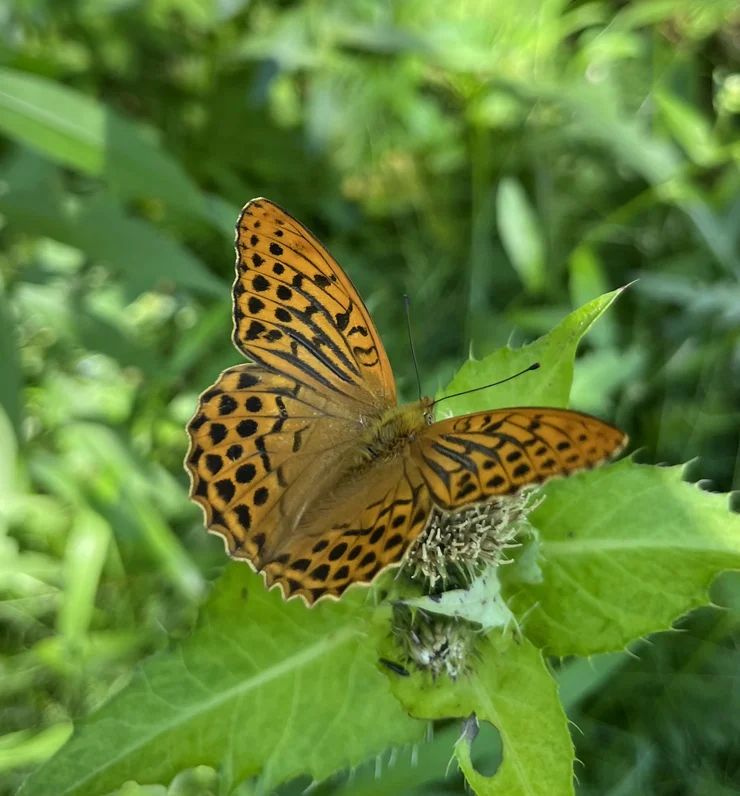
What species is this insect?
Argynnis paphia
